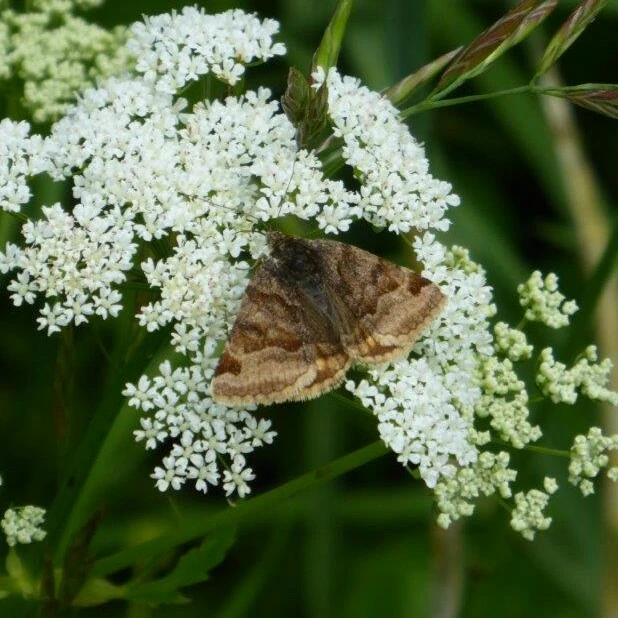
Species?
Euclidia glyphica
